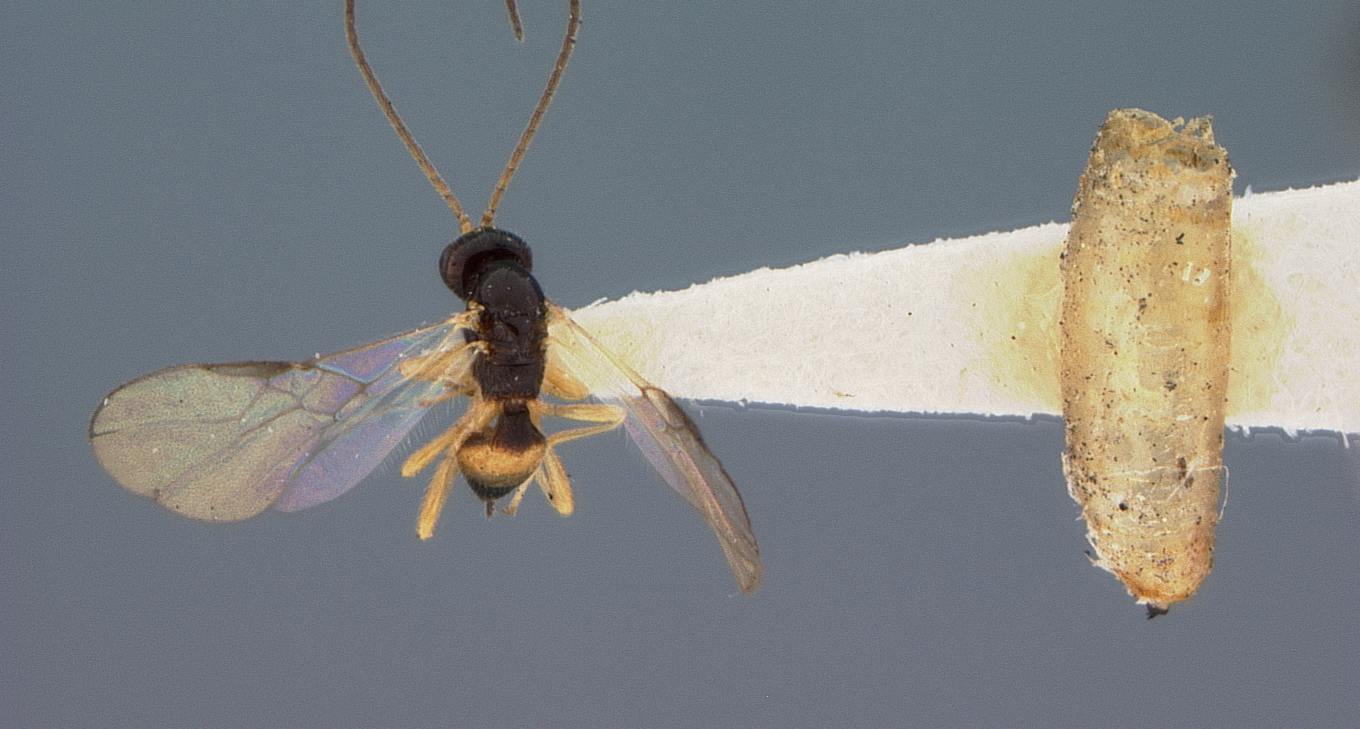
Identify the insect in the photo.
Opius virentis
